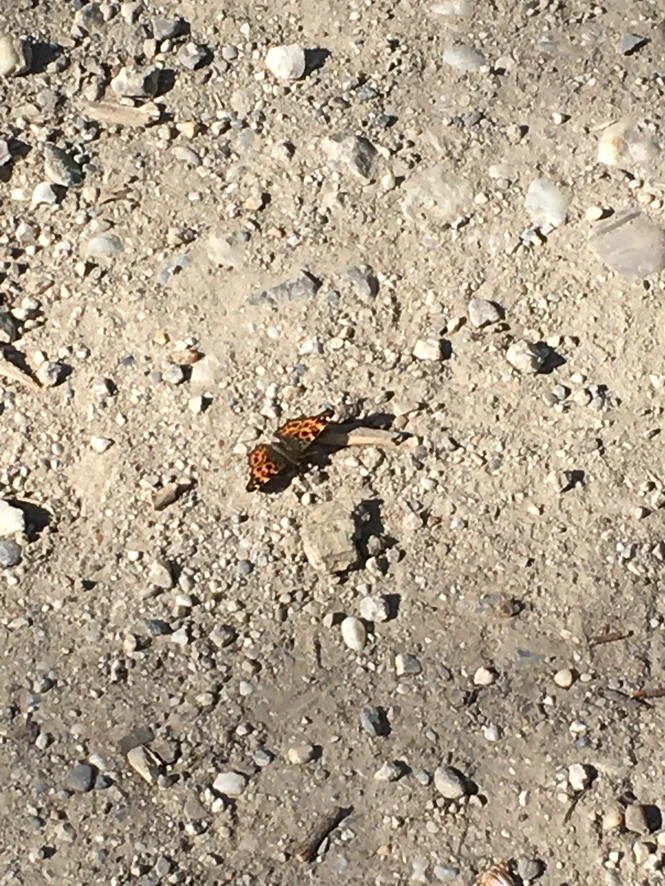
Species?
Araschnia levana
